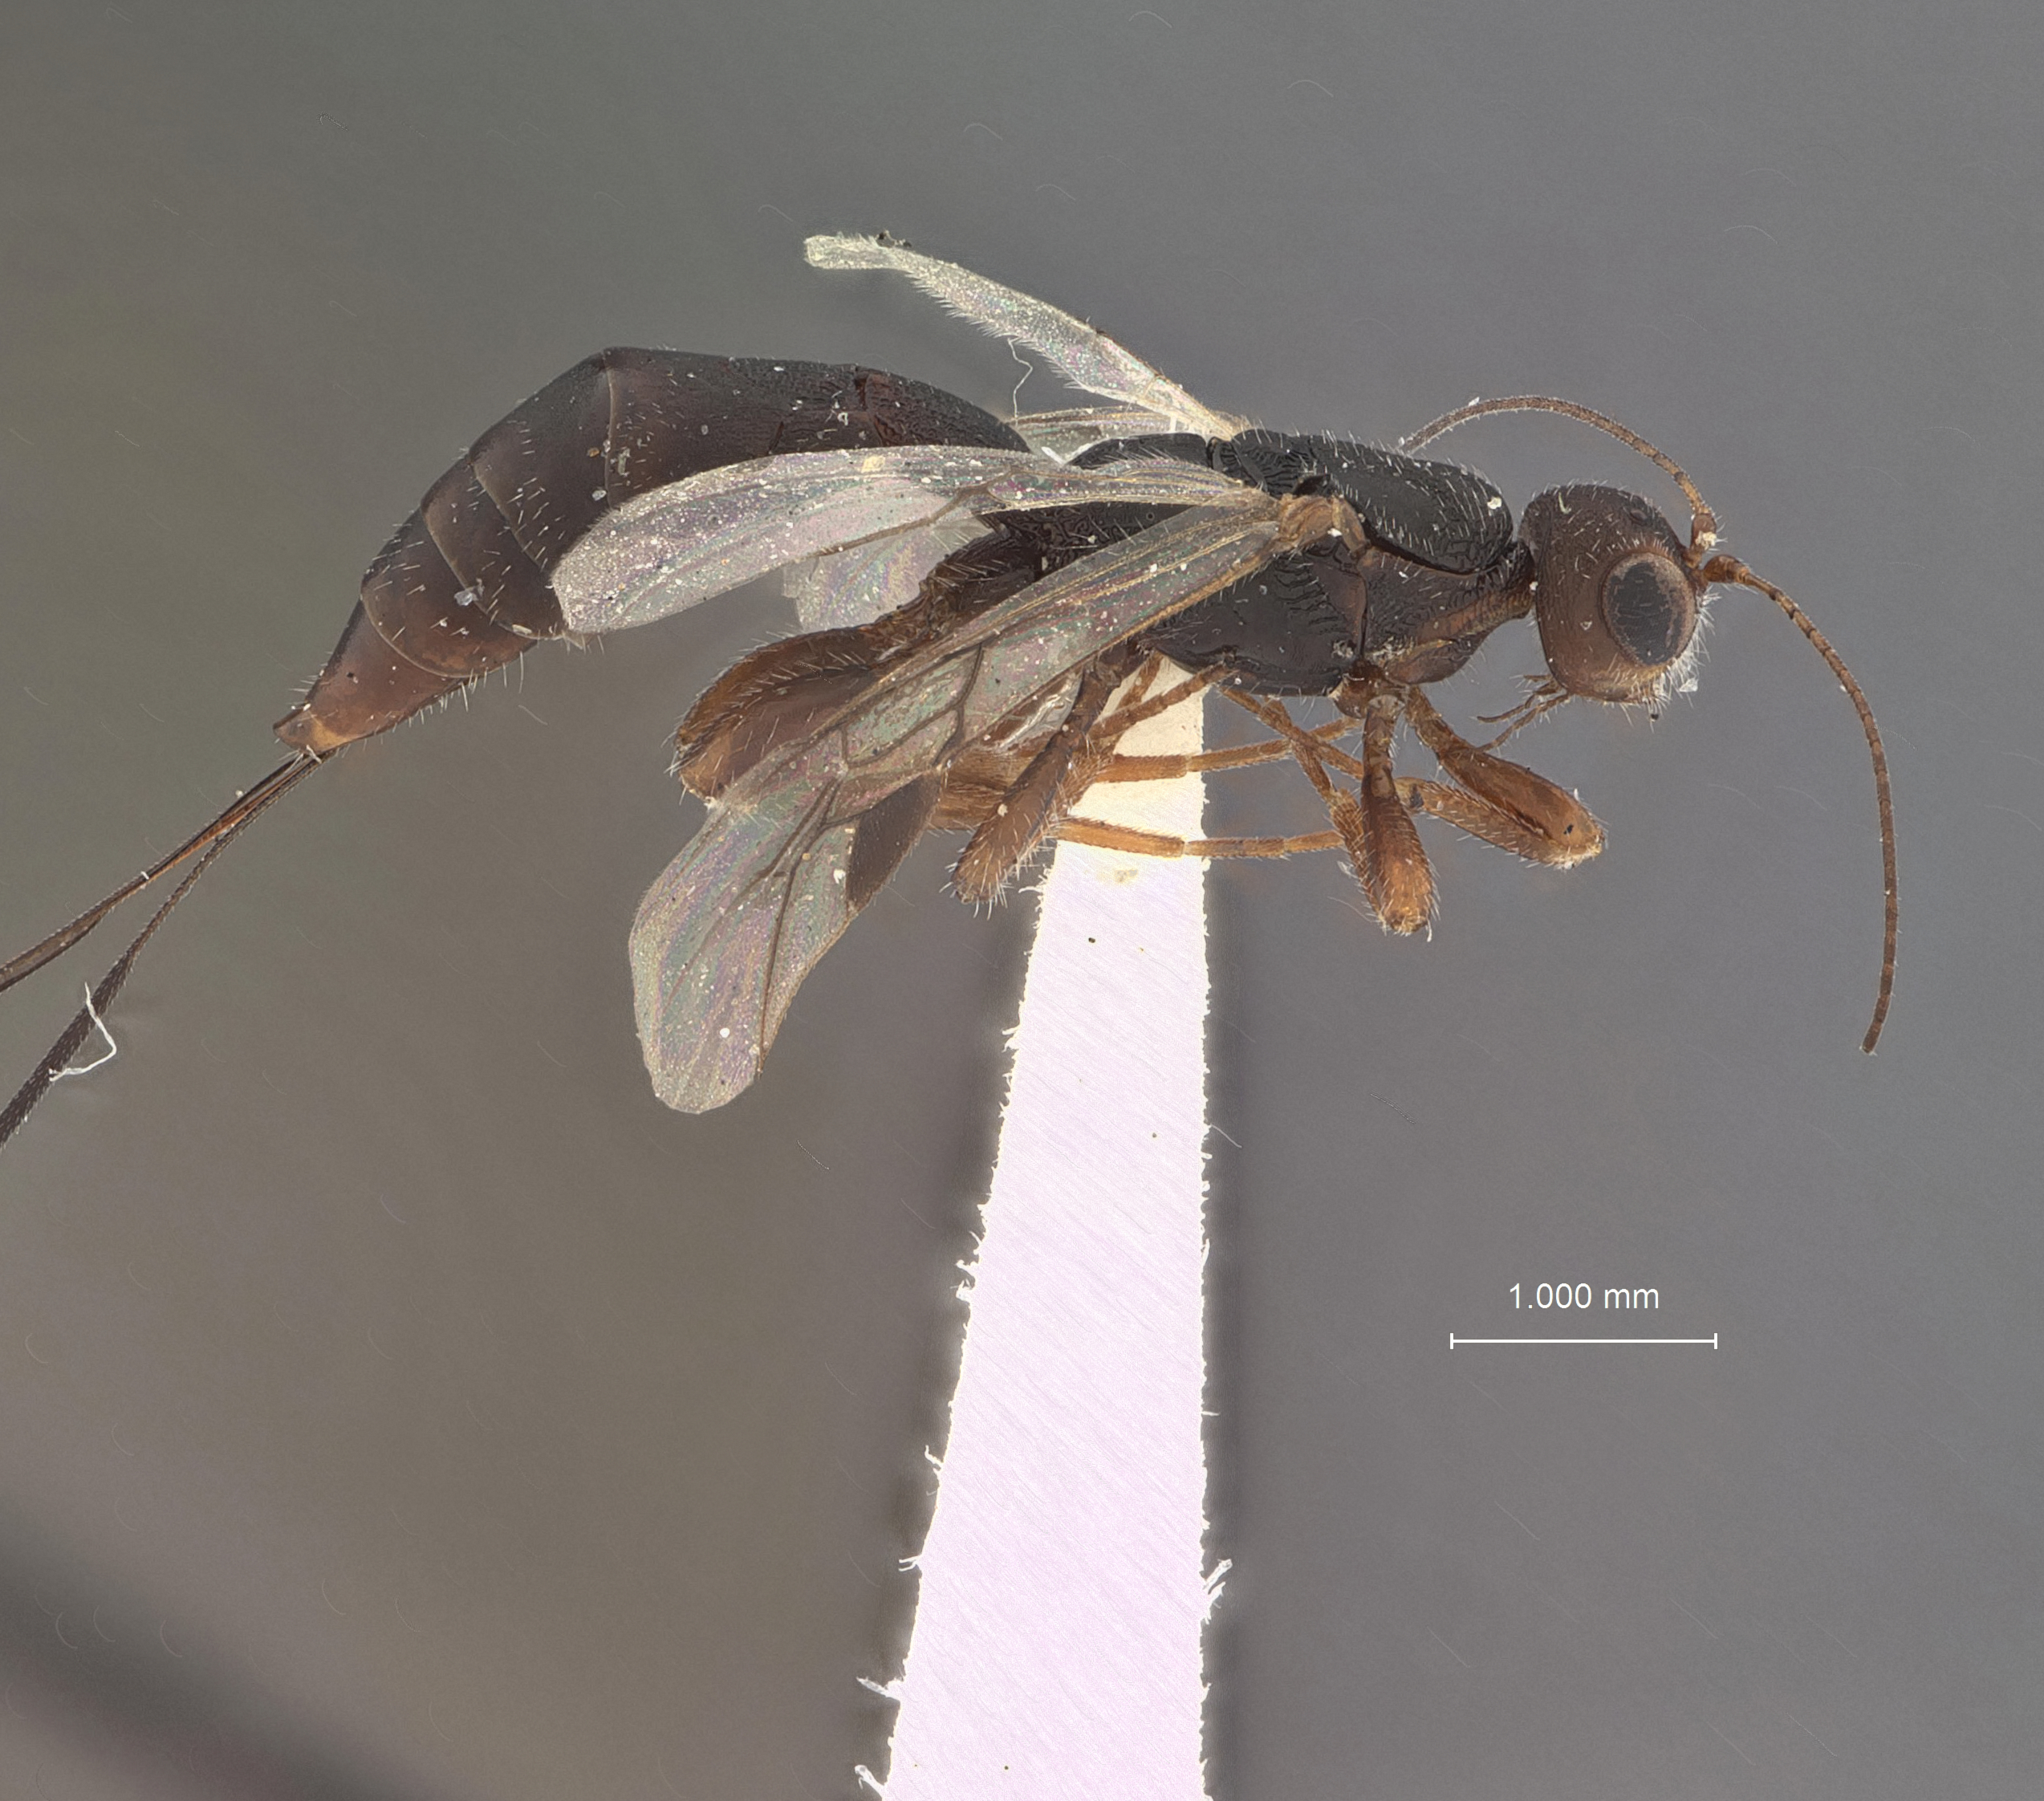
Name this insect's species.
Russellia prosopidis
